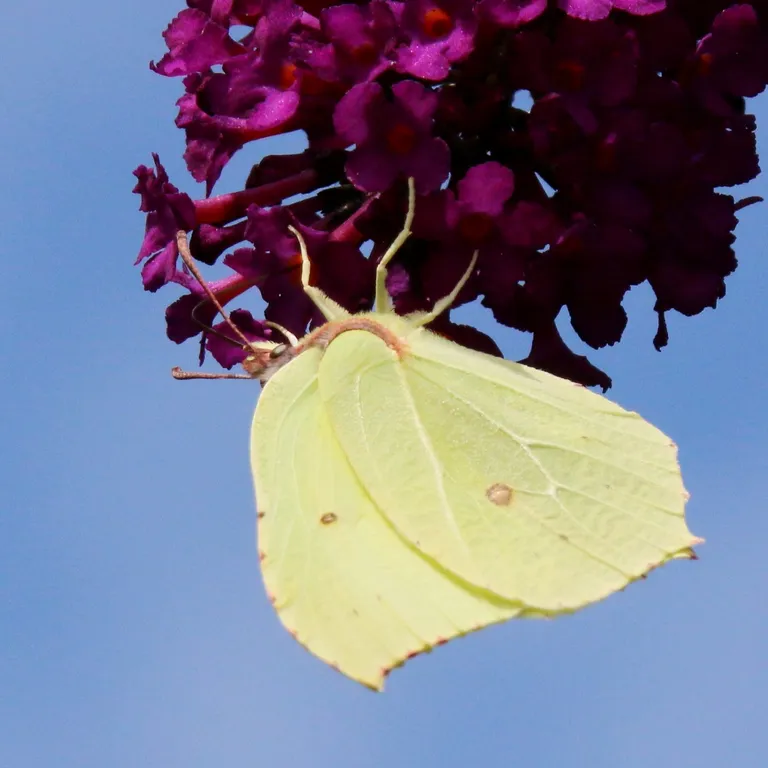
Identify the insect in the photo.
Gonepteryx rhamni
